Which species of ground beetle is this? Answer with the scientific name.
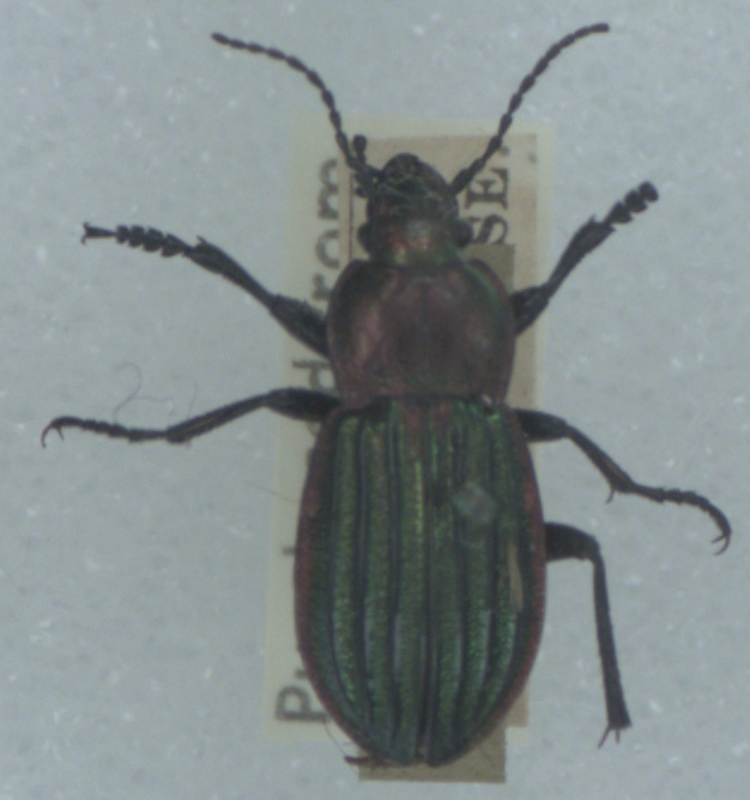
Carabus nitens
